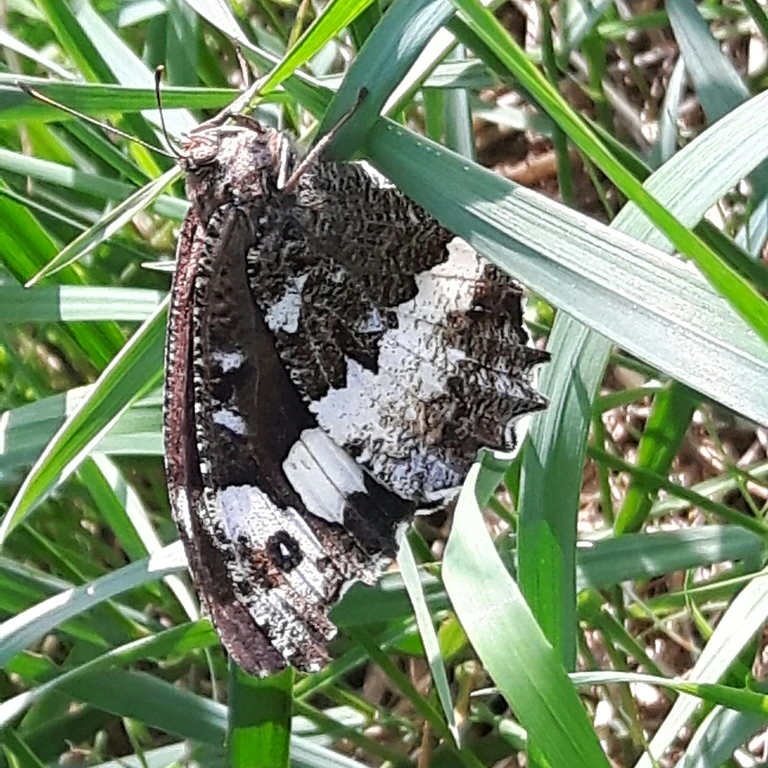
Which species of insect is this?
Brintesia circe
